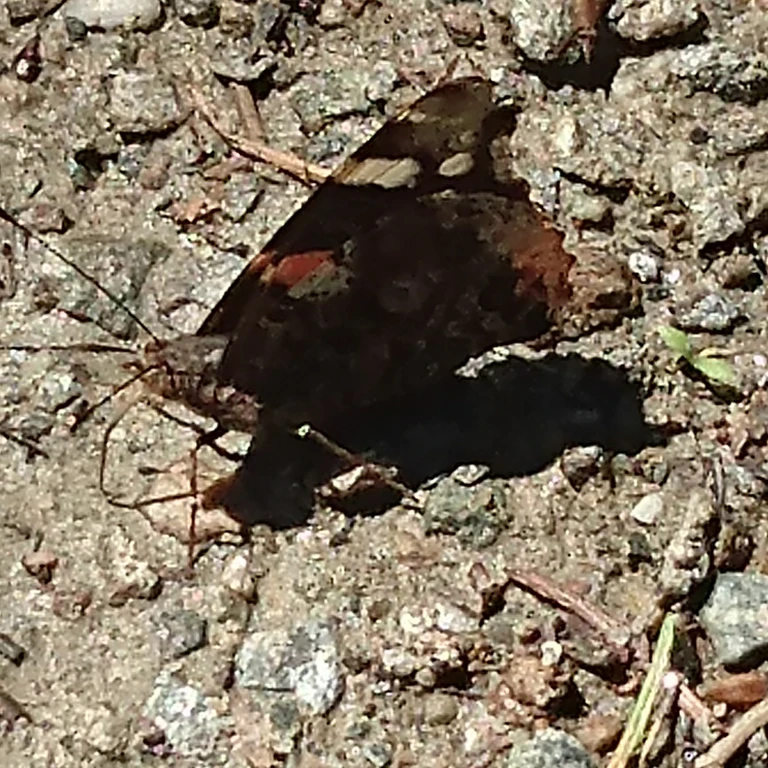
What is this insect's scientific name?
Vanessa atalanta
